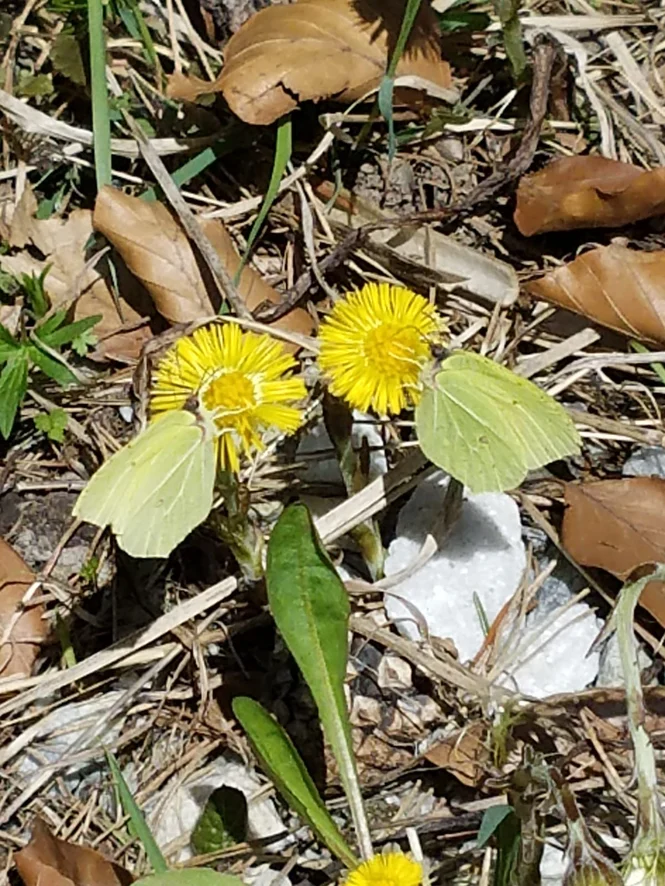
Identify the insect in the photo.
Gonepteryx rhamni
